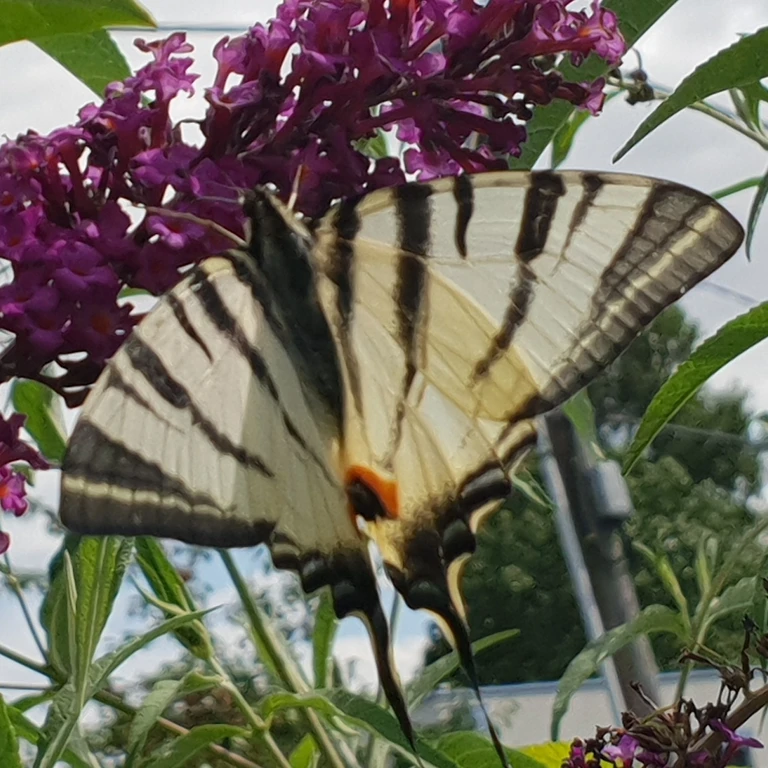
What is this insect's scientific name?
Iphiclides podalirius
